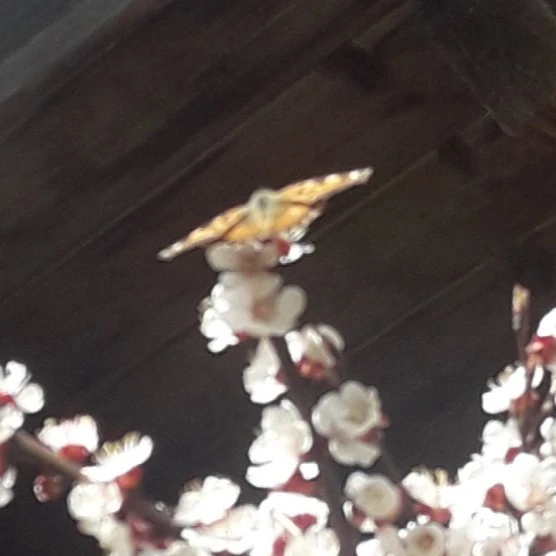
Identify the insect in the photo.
Nymphalis polychloros
